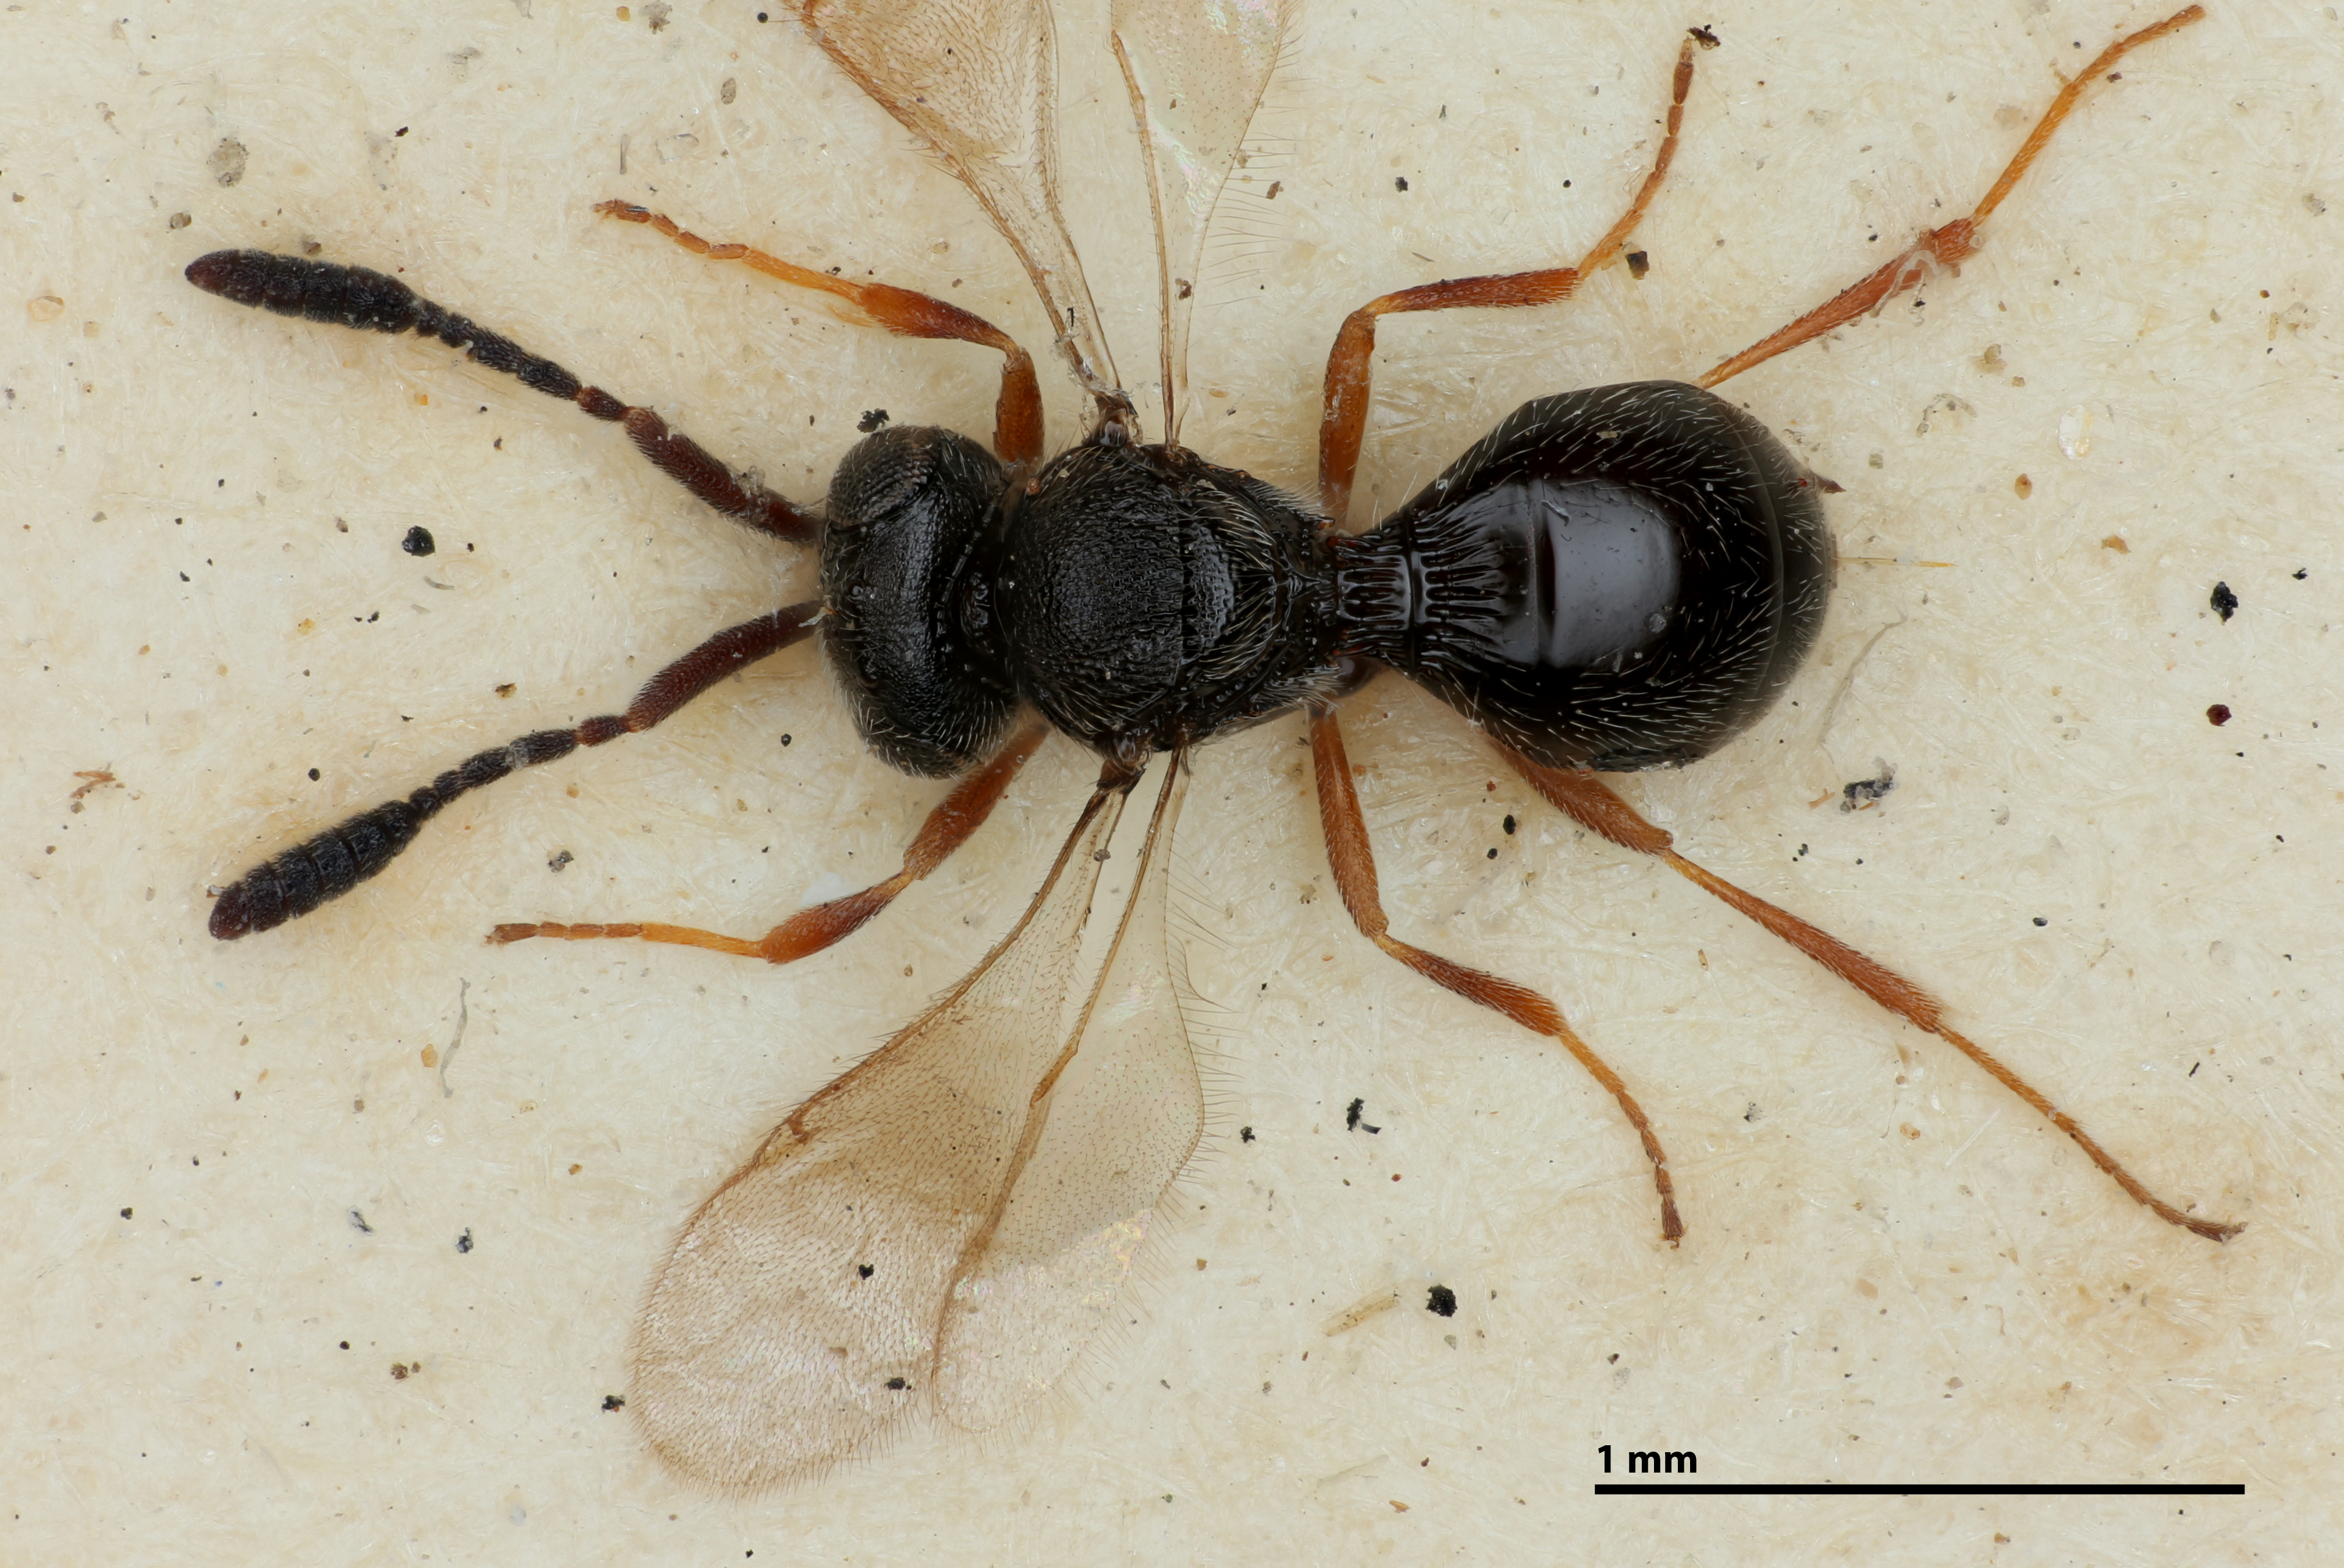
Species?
Trimorus pictus
